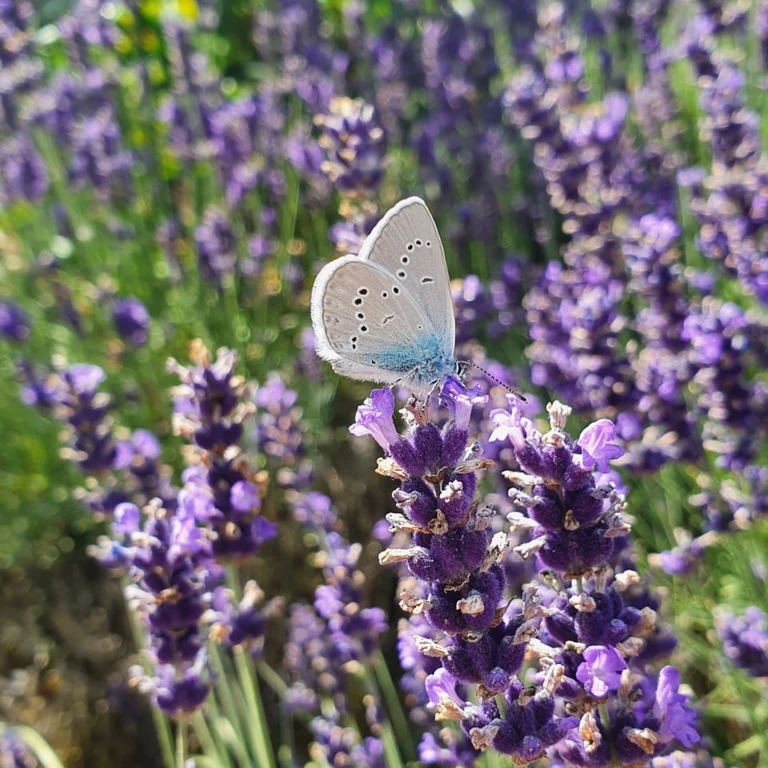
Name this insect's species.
Cyaniris semiargus
